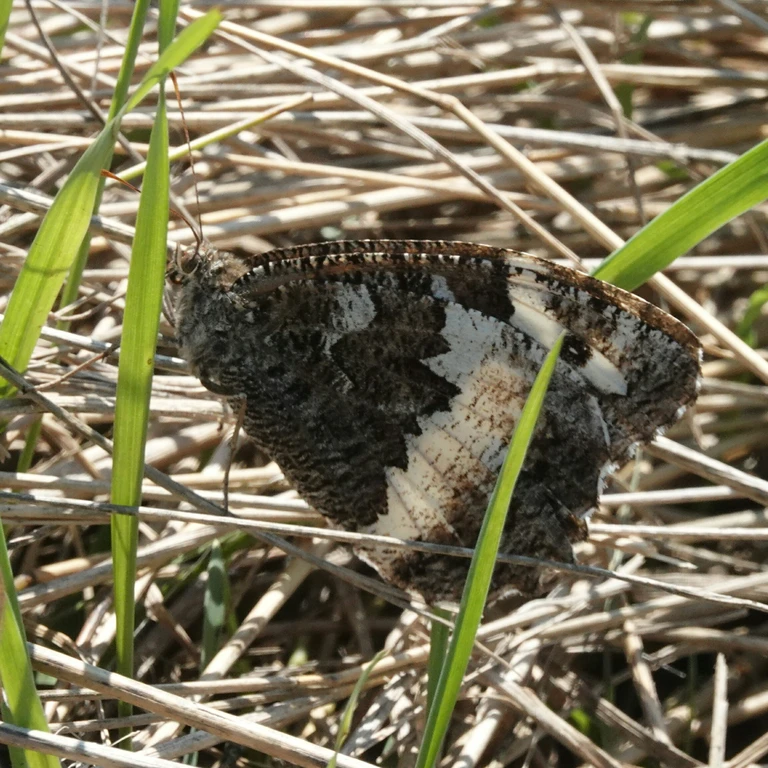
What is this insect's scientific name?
Brintesia circe
